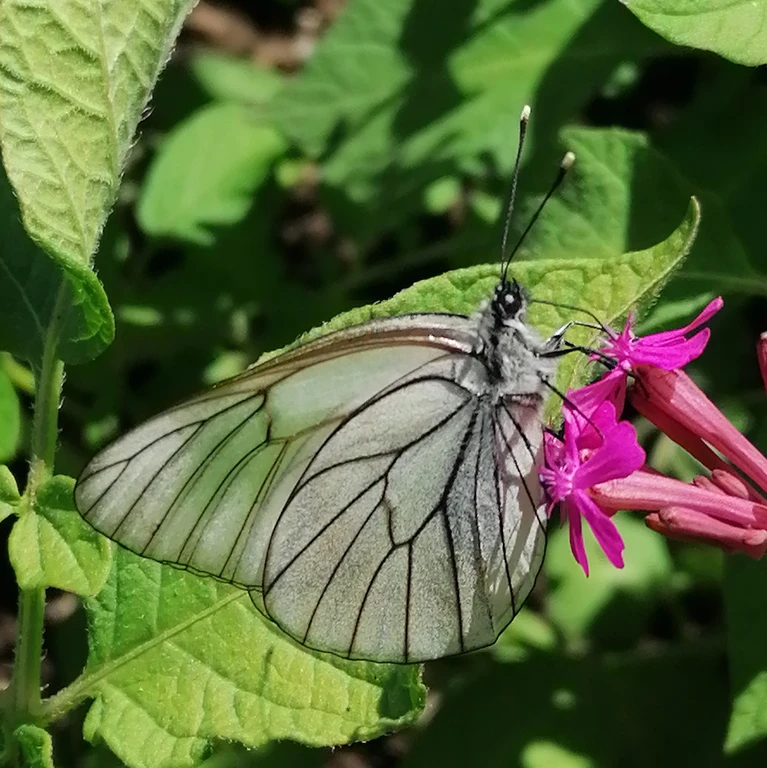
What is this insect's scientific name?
Aporia crataegi
